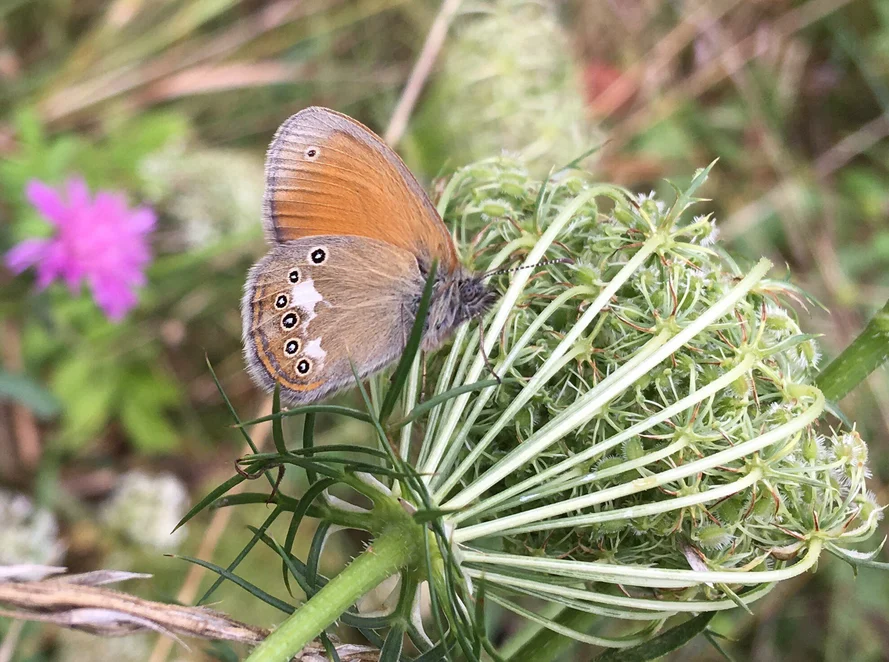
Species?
Coenonympha glycerion (also Coenonympha iphis)
